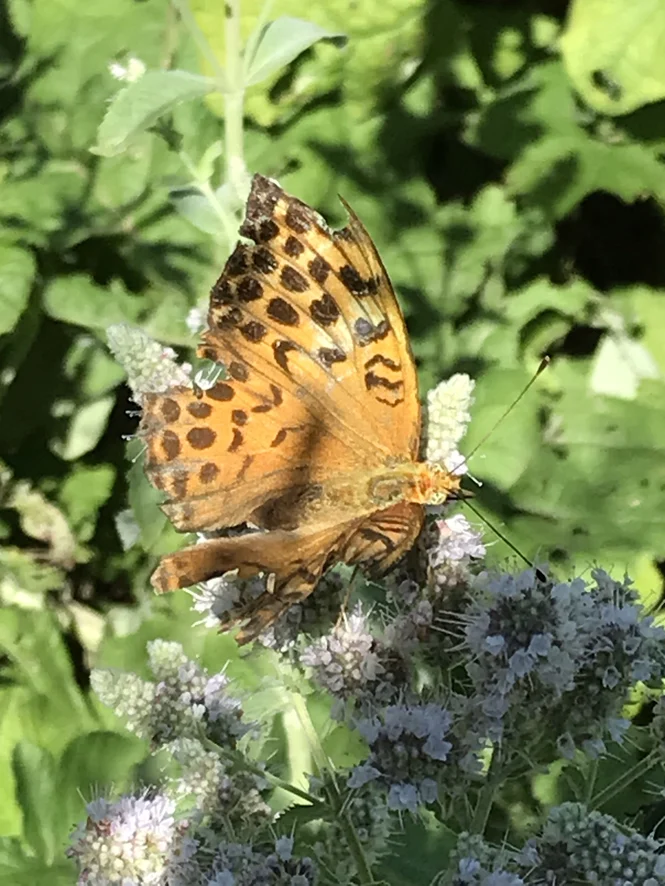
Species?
Argynnis paphia
